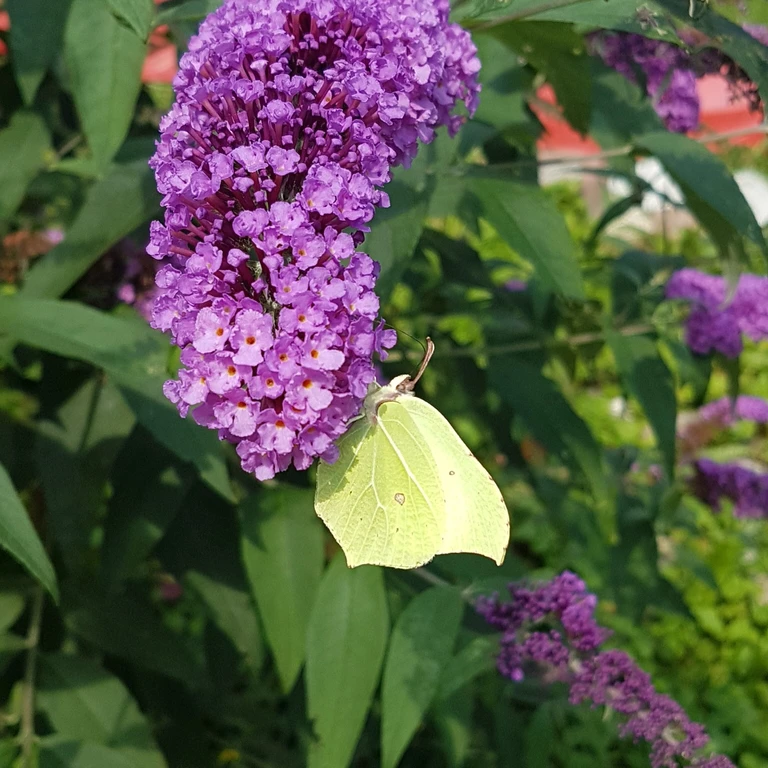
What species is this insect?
Gonepteryx rhamni
